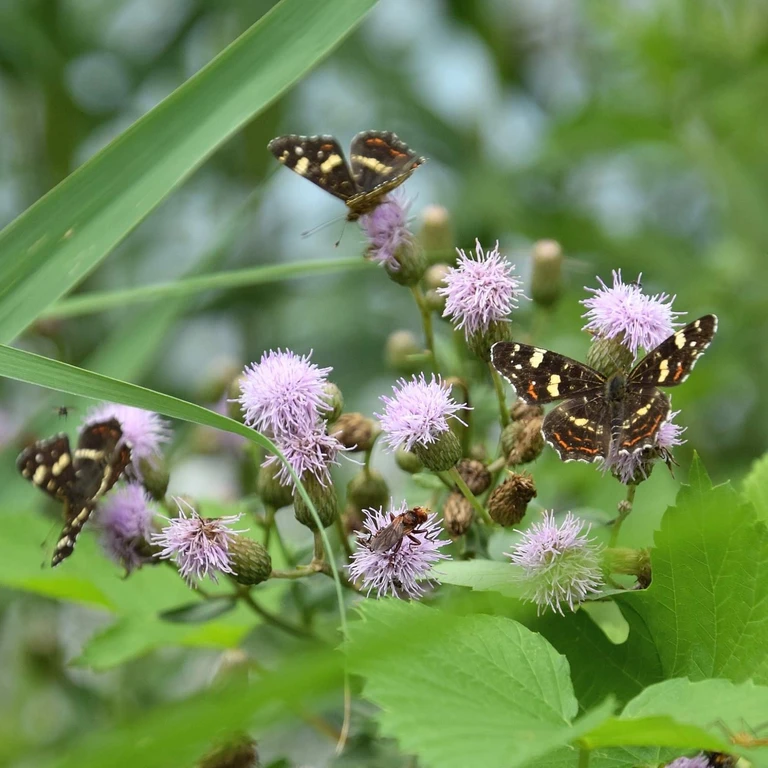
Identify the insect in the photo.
Araschnia levana
